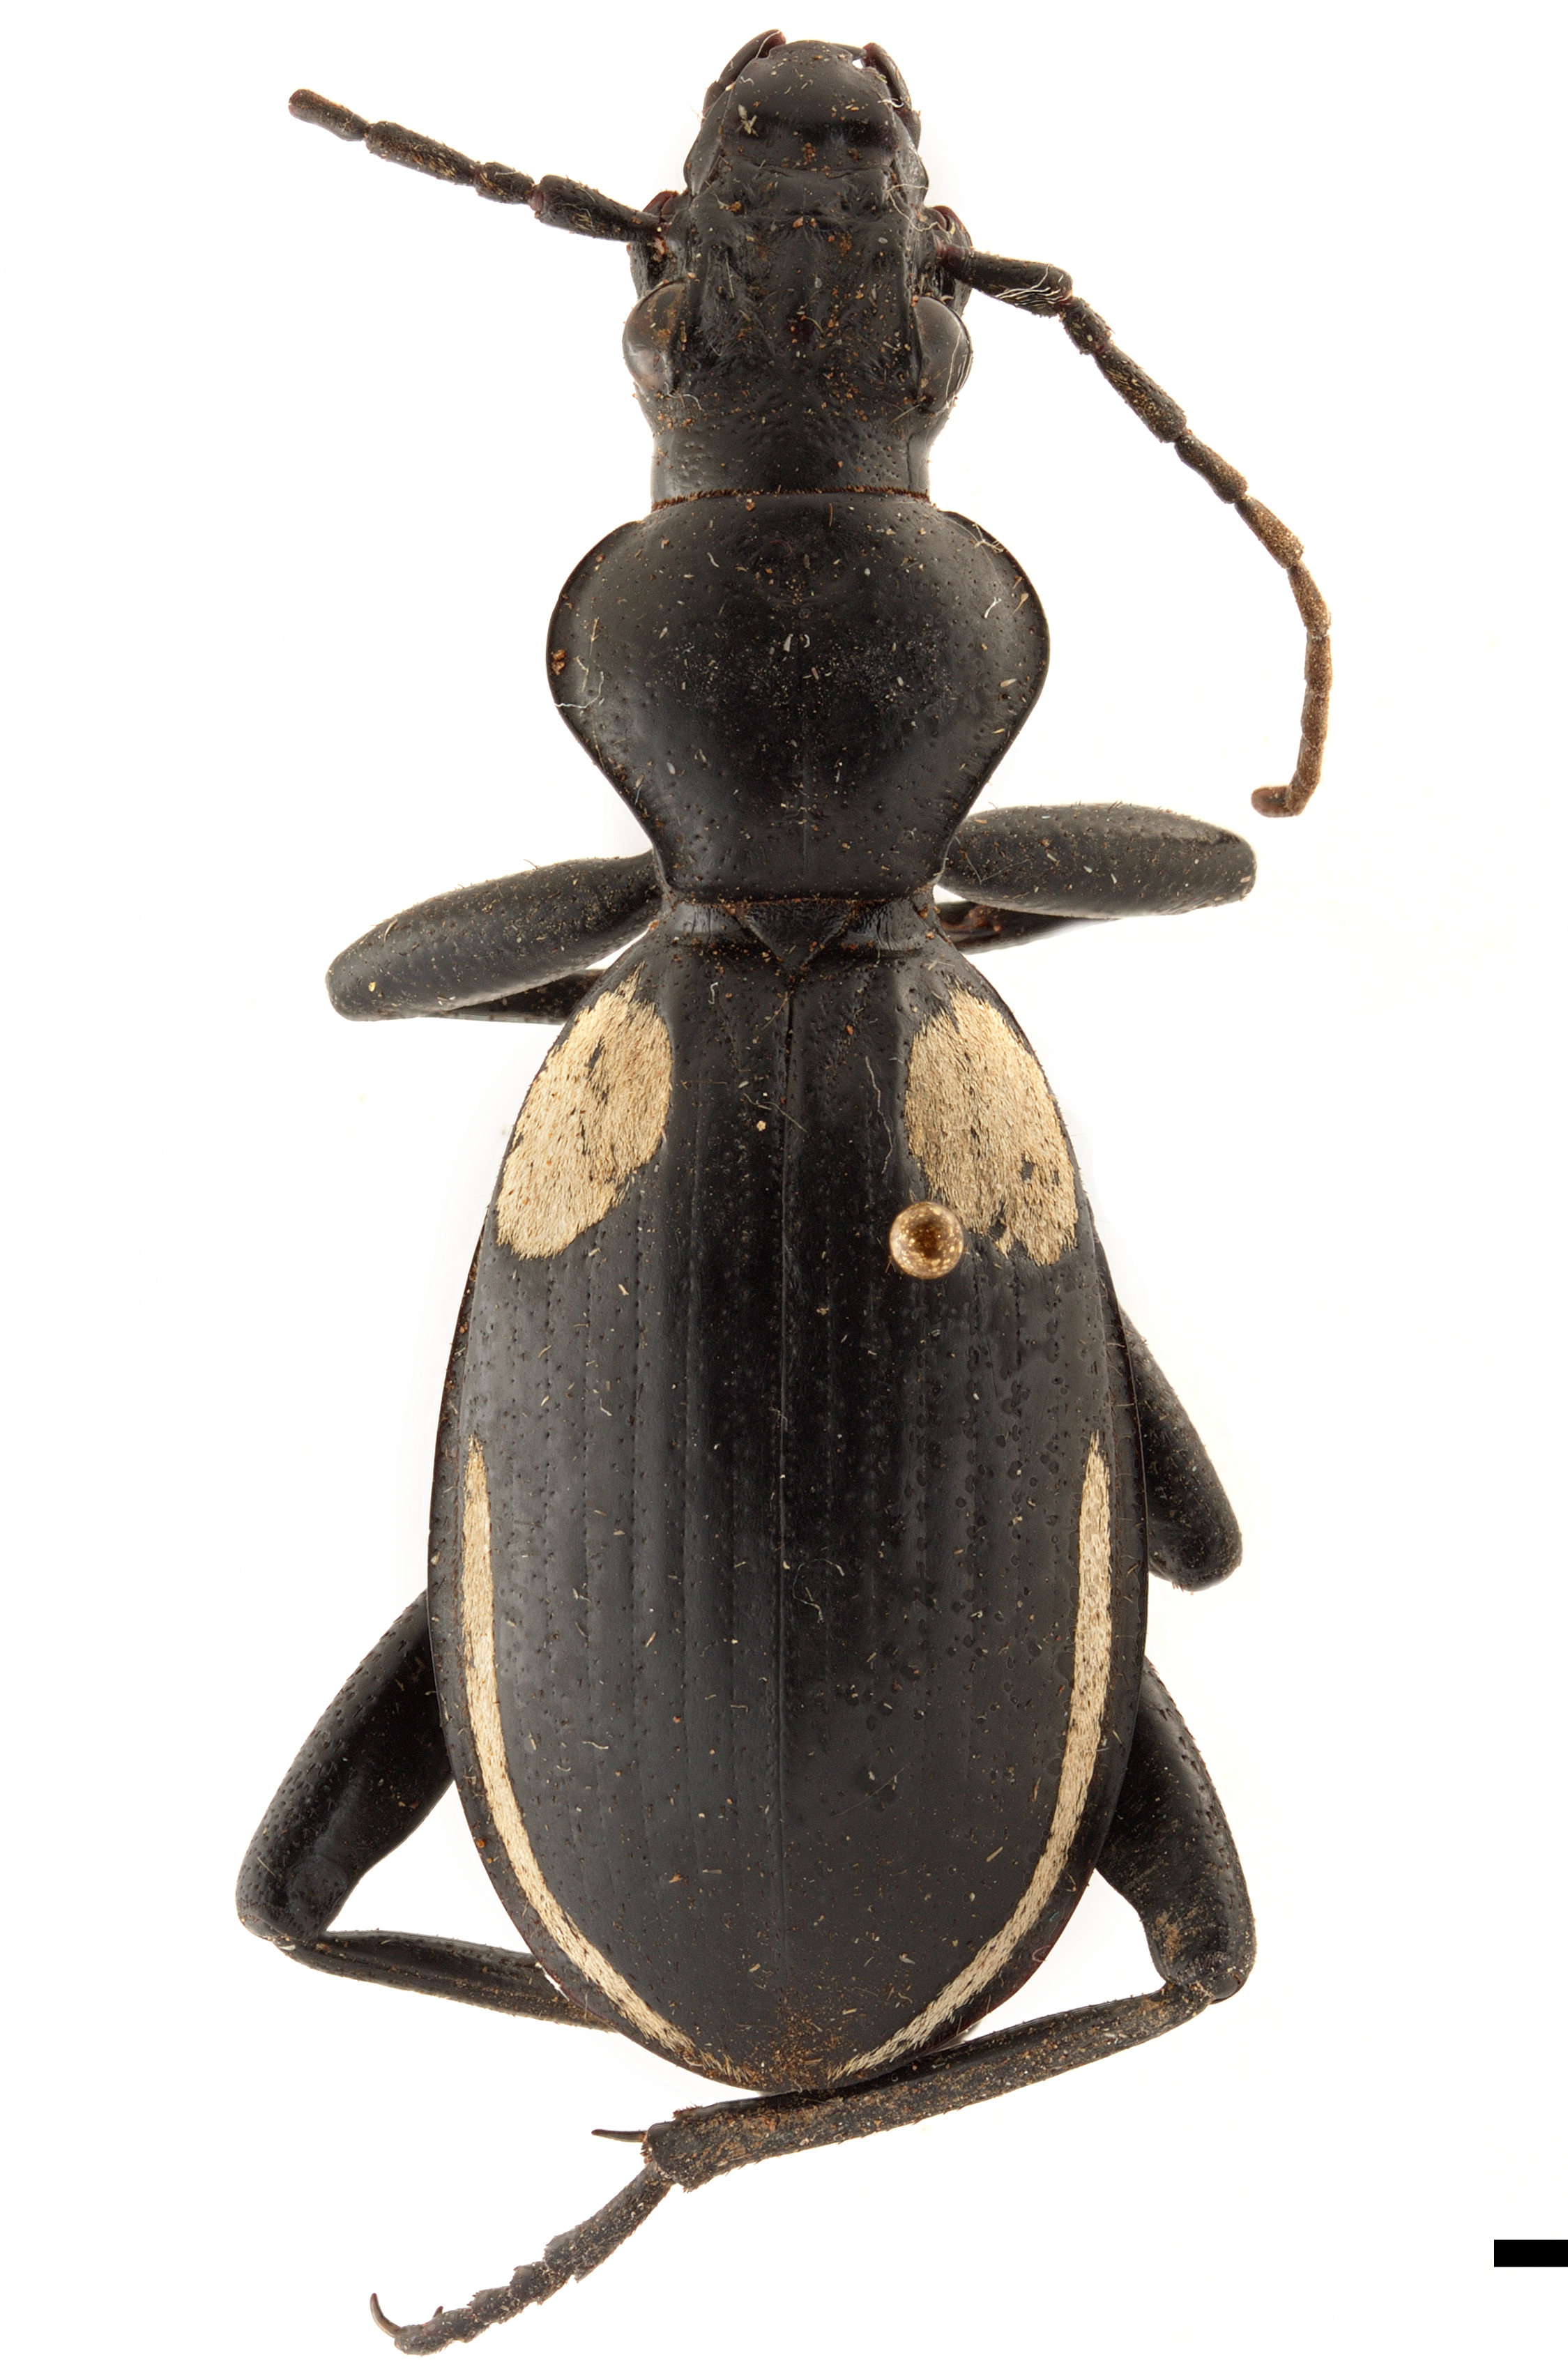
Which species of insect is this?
Anthia omoplata
